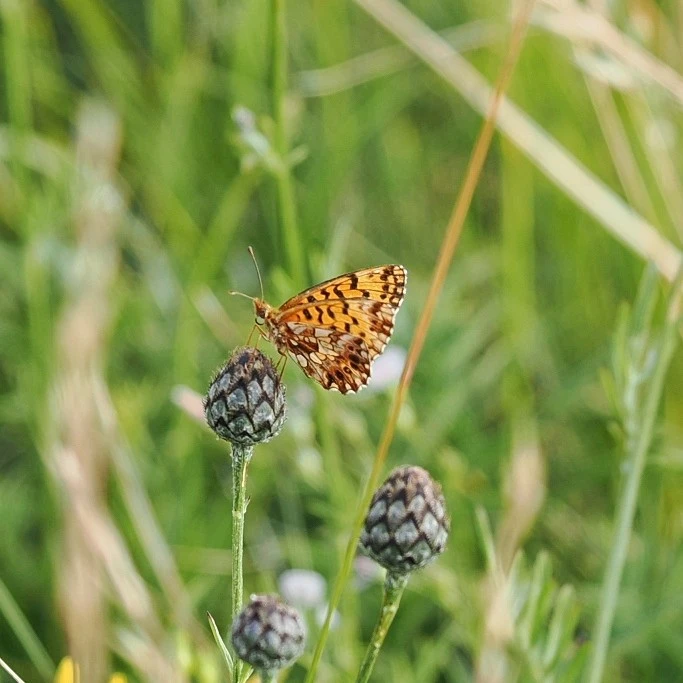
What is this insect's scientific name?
Boloria dia
